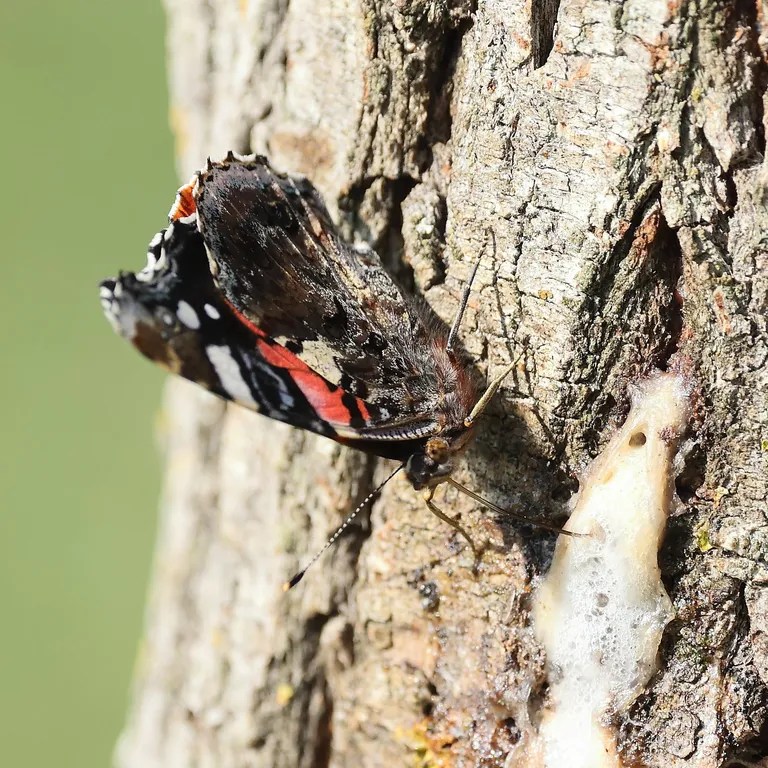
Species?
Vanessa atalanta
